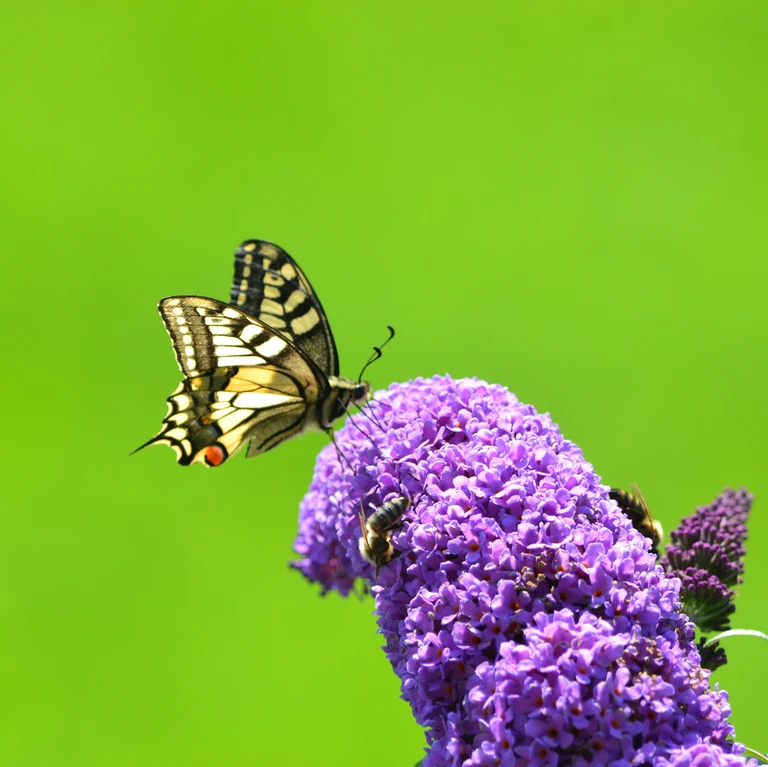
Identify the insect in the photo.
Papilio machaon
